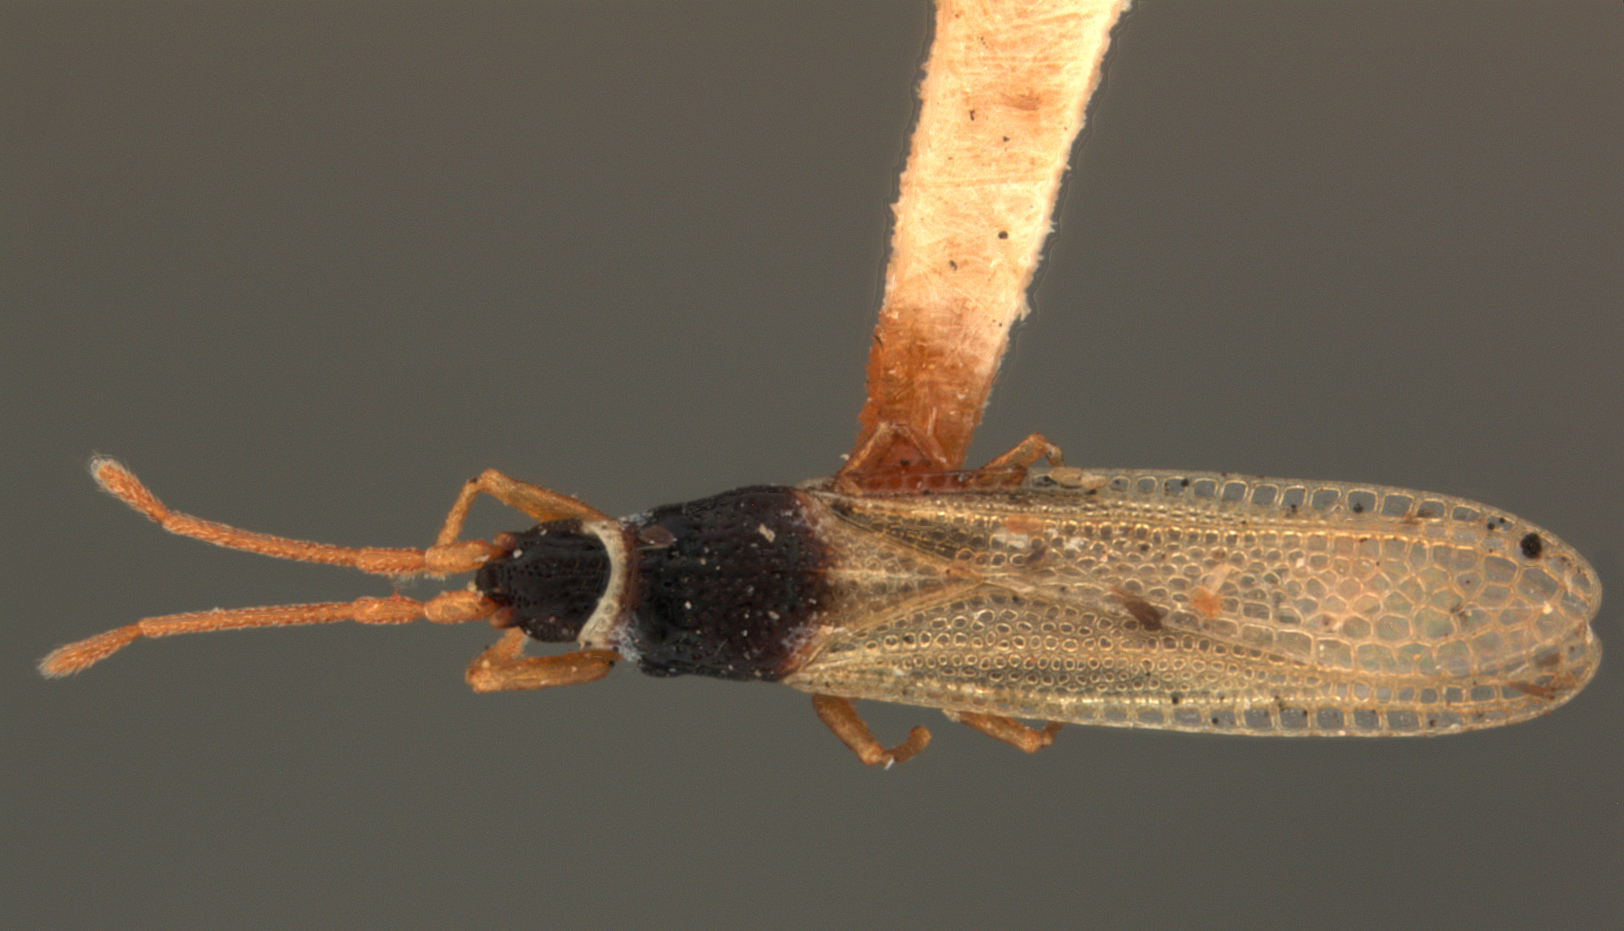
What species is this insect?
Serenthia vicinalis
